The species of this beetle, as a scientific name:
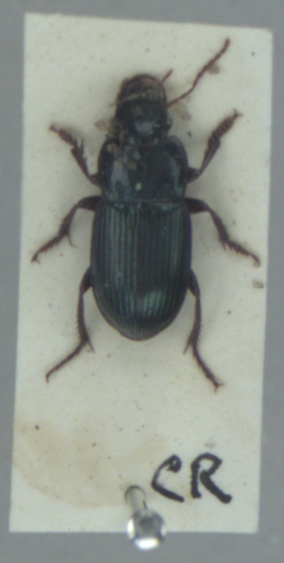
Harpalus rubripes
